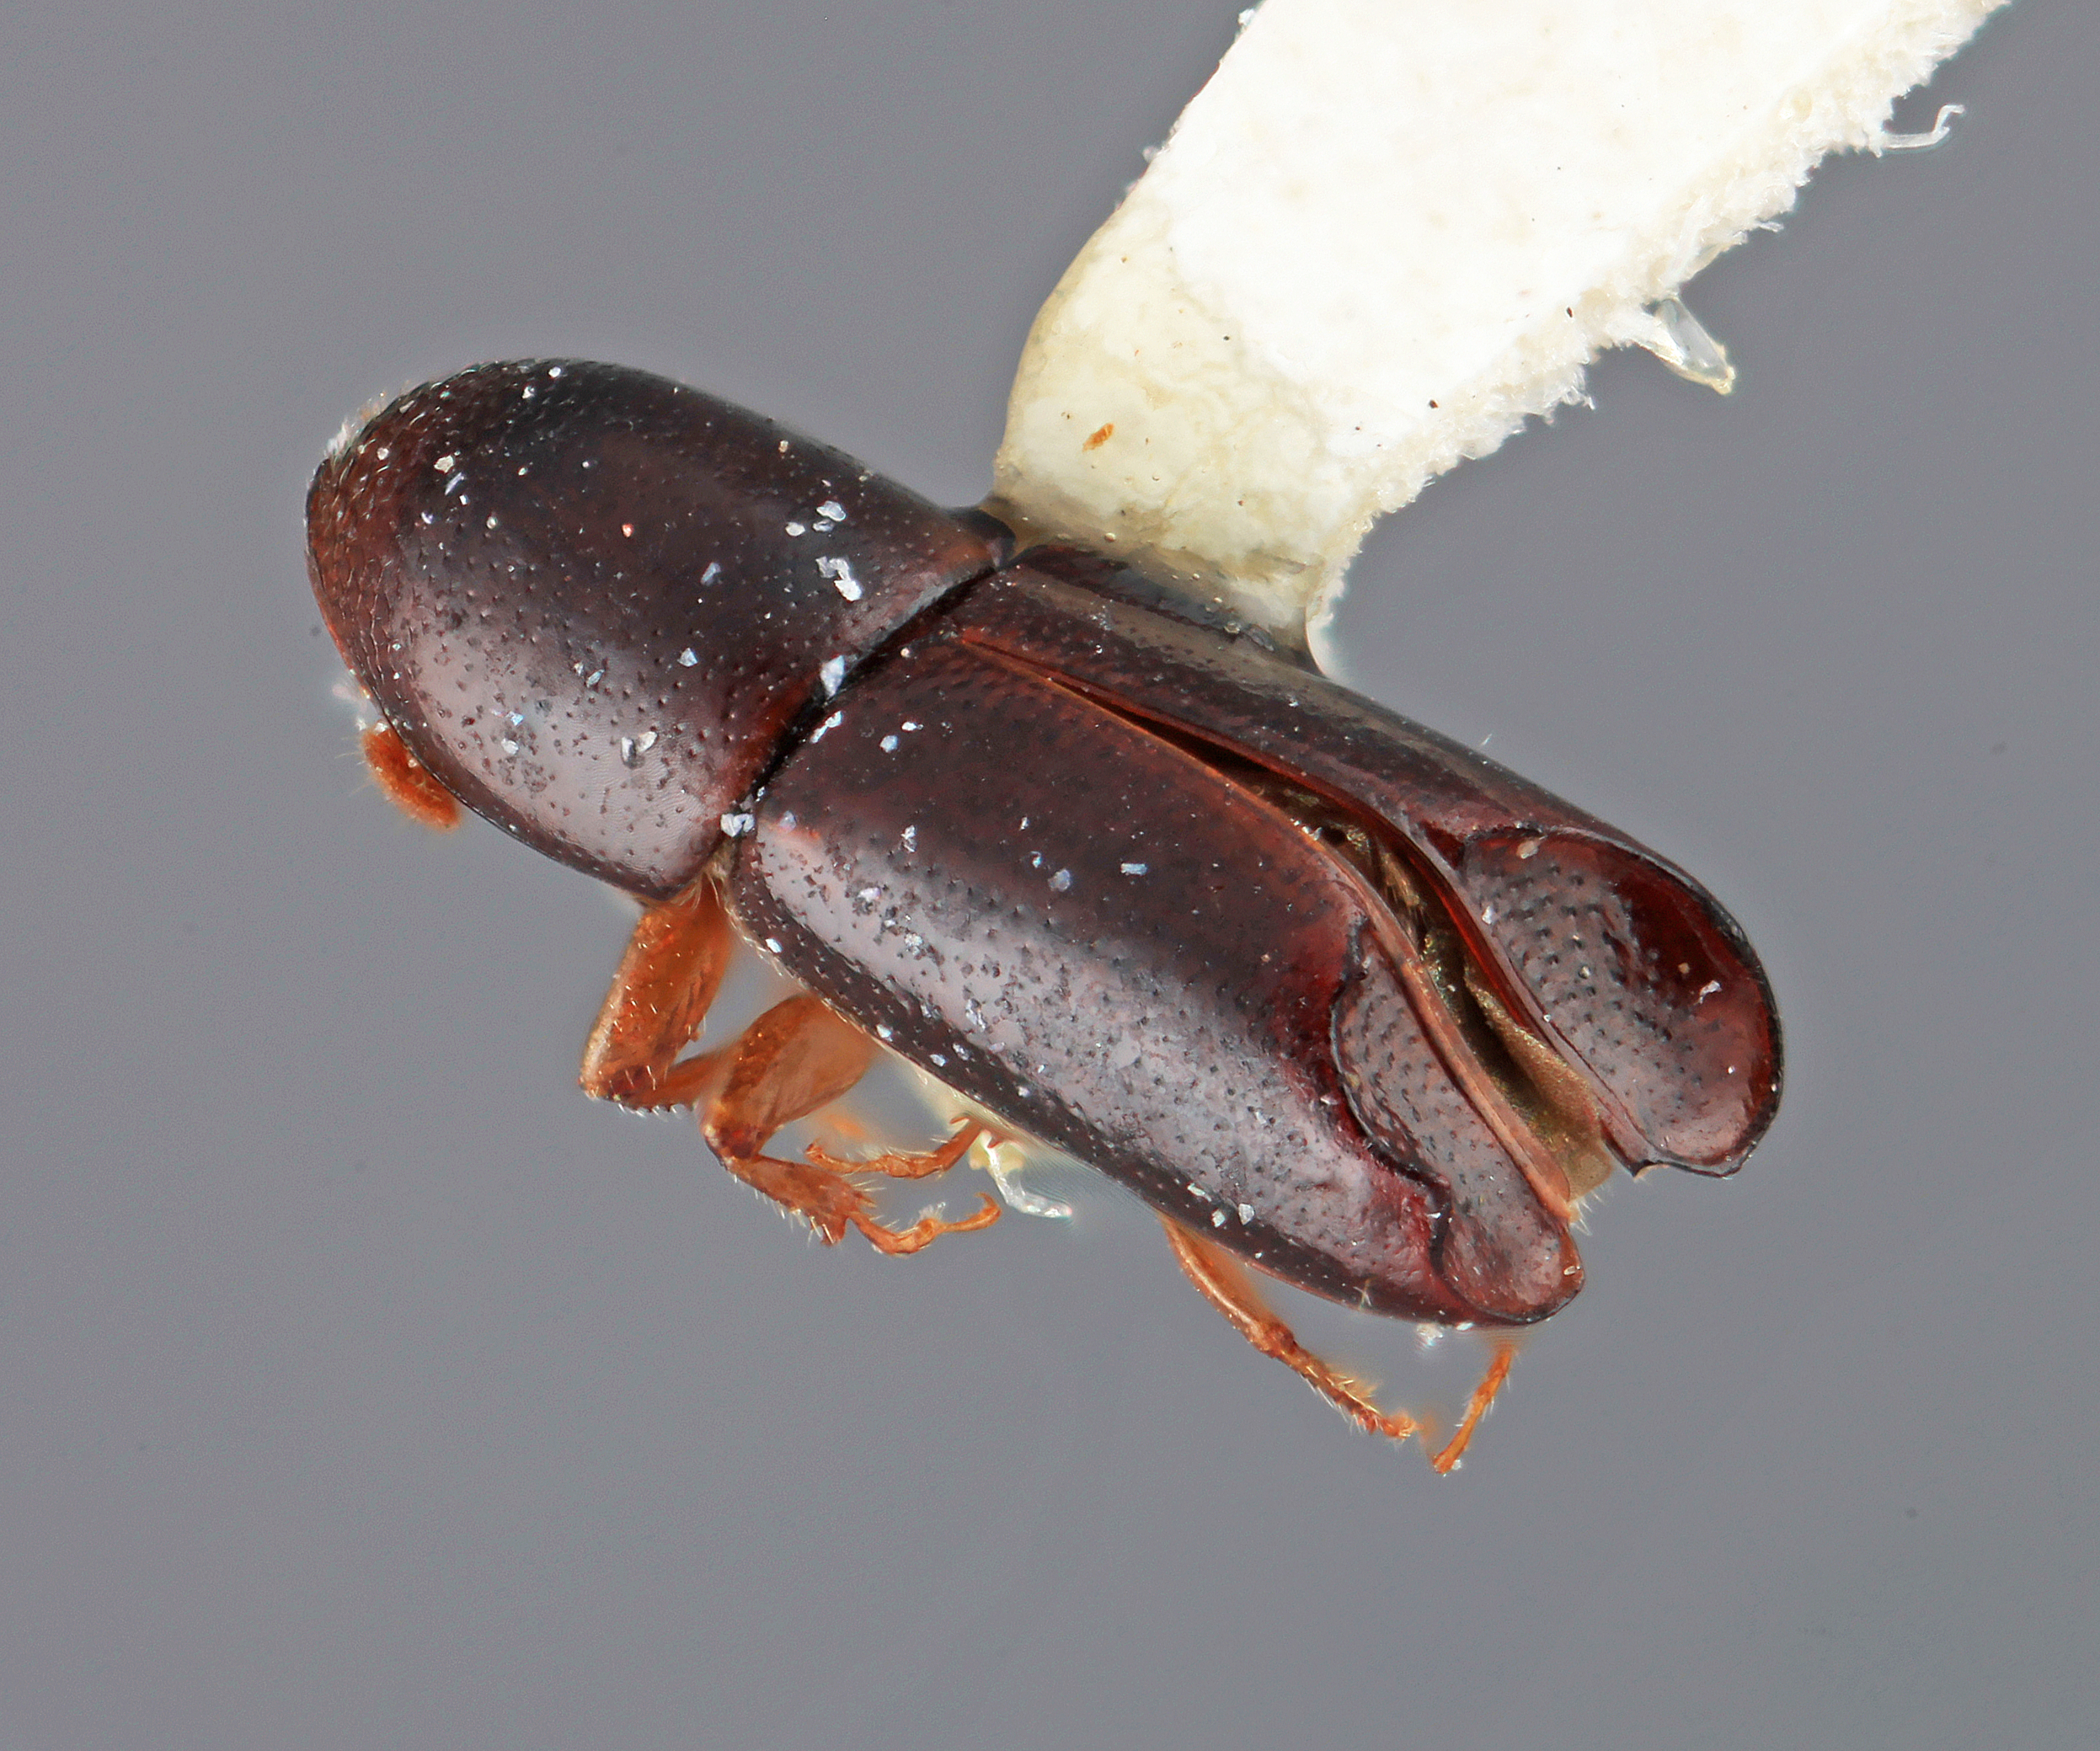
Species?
Tricolus spectabilis
